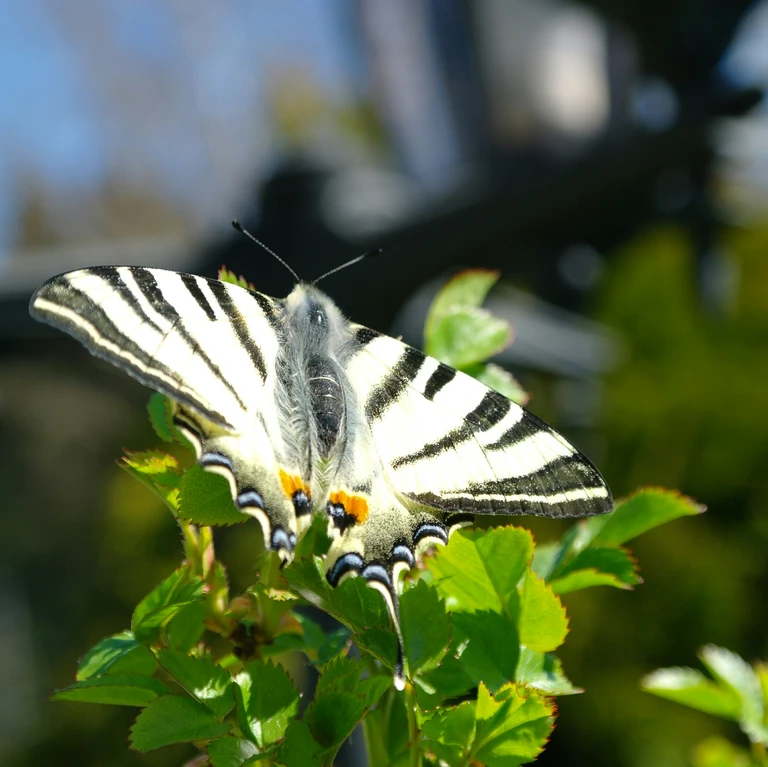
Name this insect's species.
Iphiclides podalirius
